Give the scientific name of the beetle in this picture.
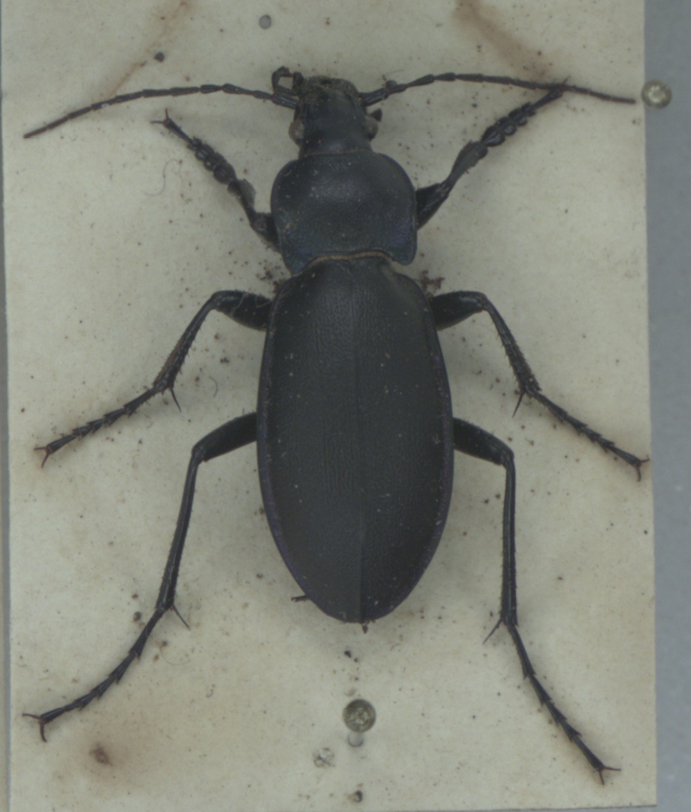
Carabus violaceus
